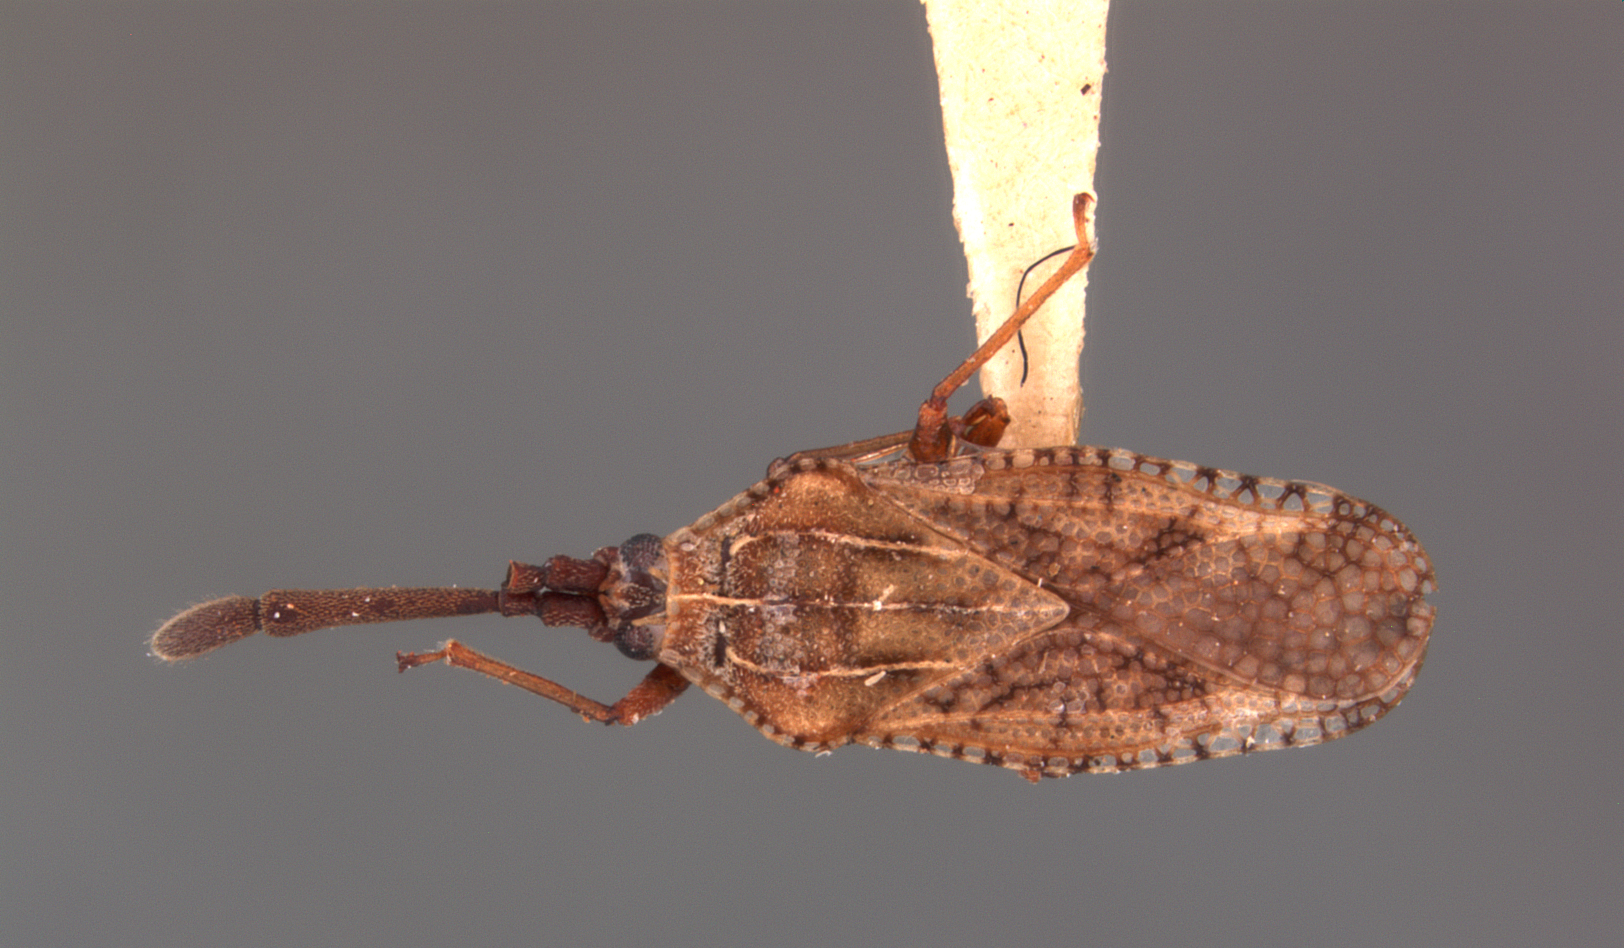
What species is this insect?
Paracopium congruum
